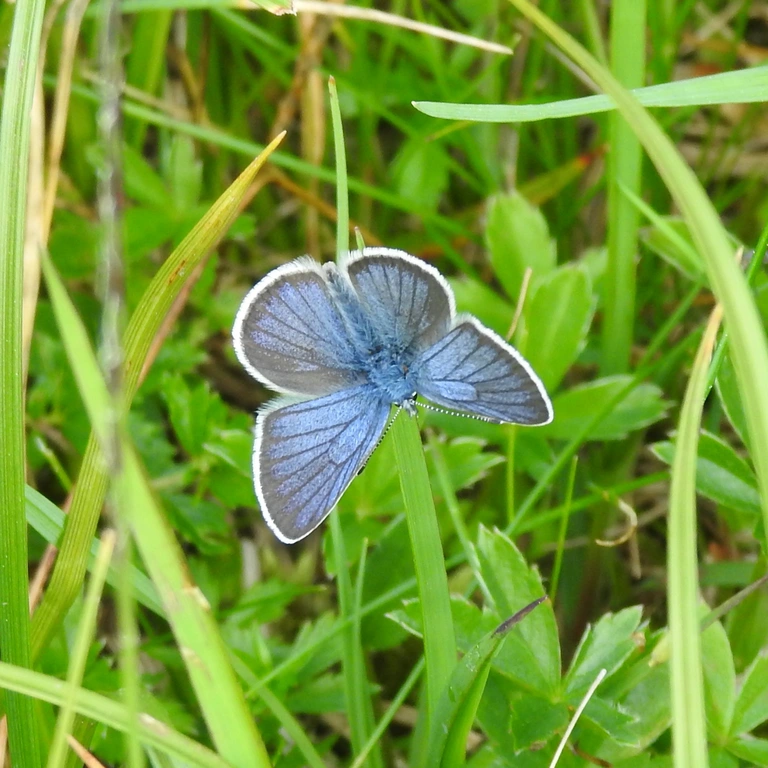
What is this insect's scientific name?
Cyaniris semiargus
